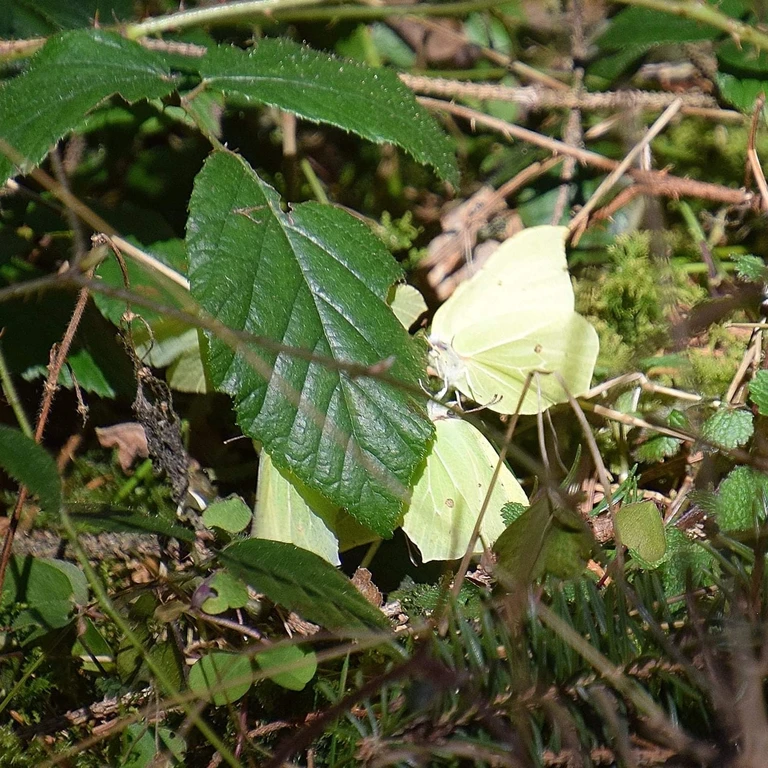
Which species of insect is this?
Gonepteryx rhamni
